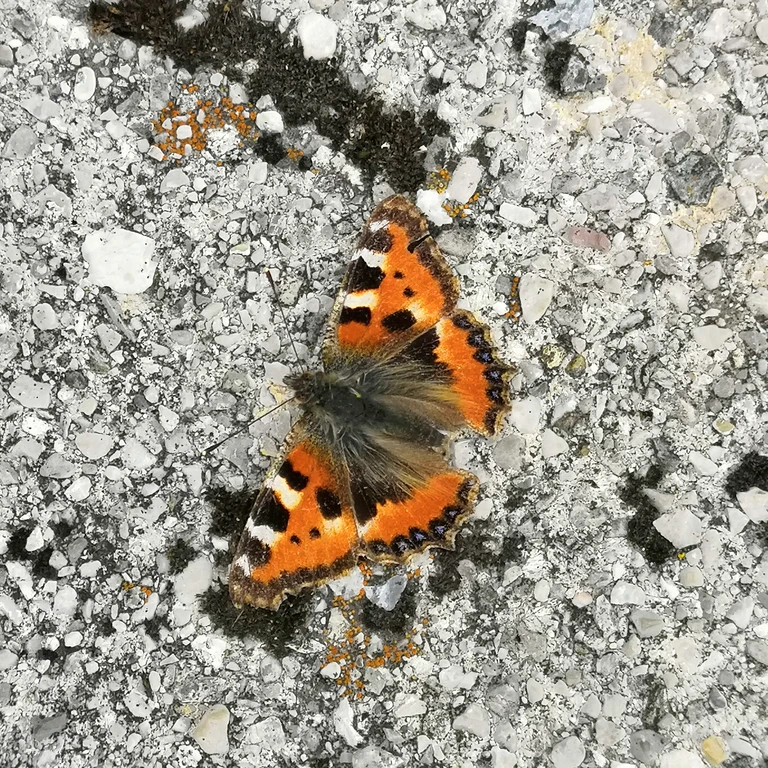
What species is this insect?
Aglais urticae
